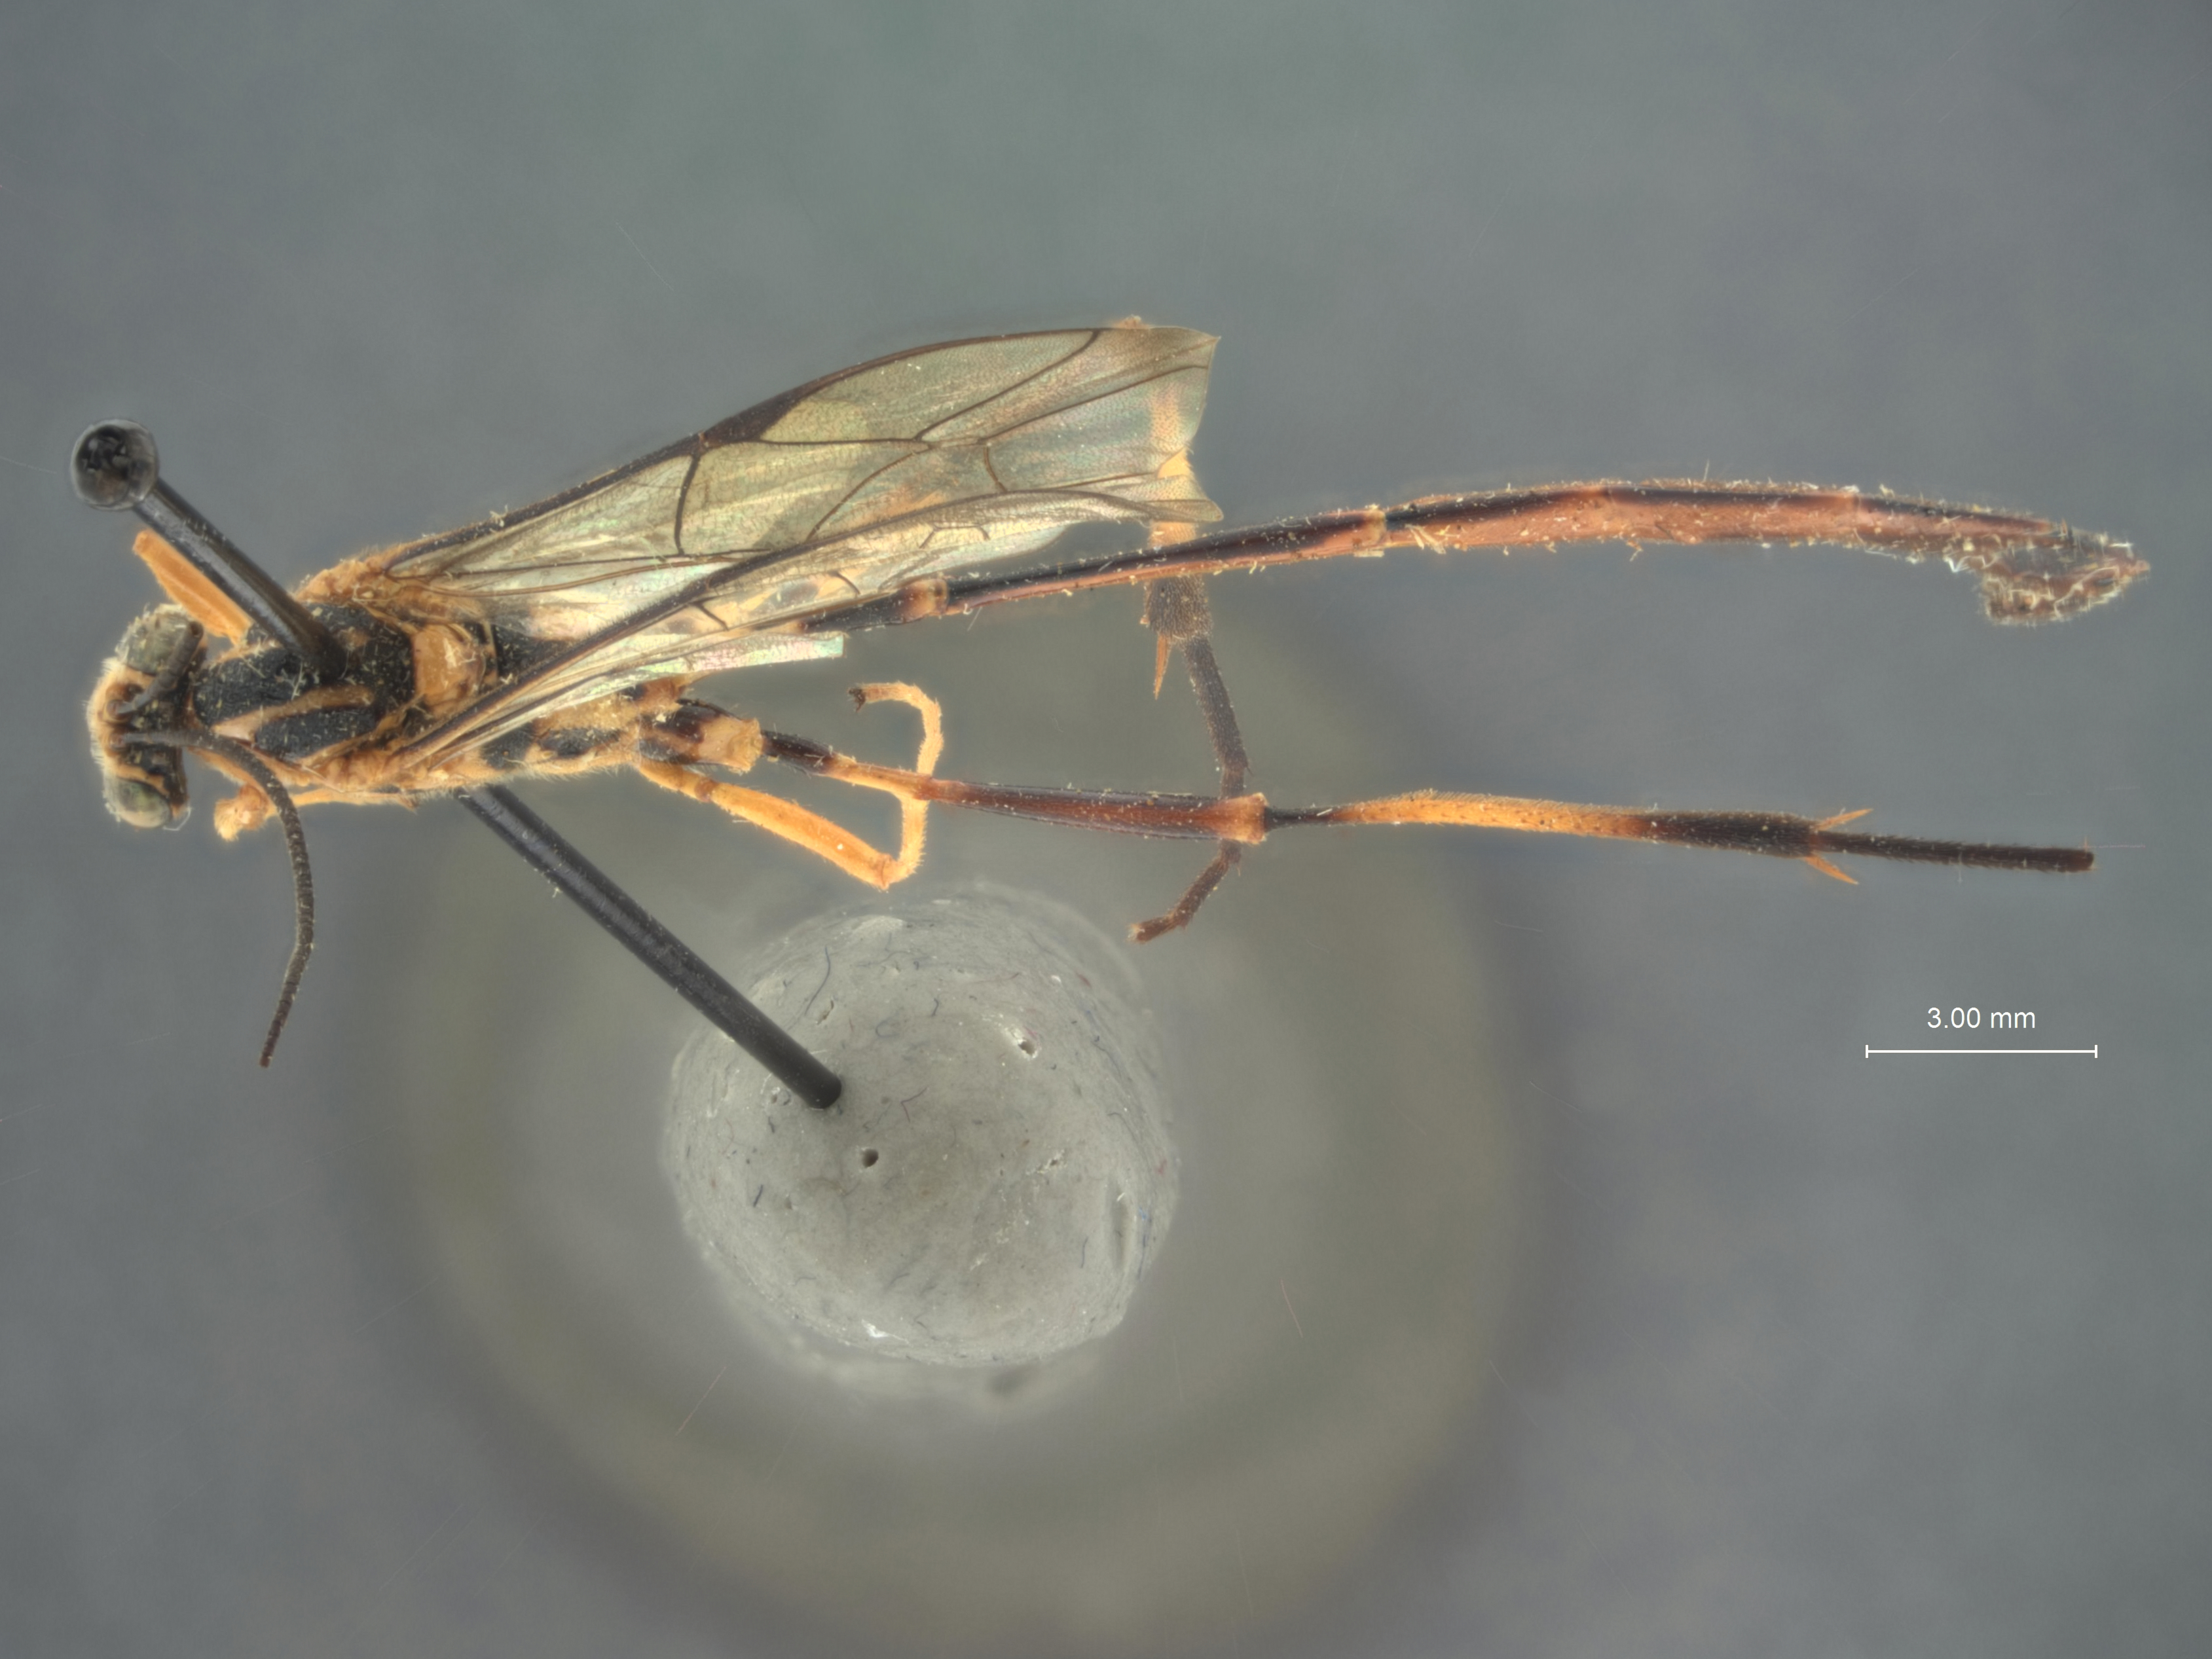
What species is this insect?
Eiphosoma forte
